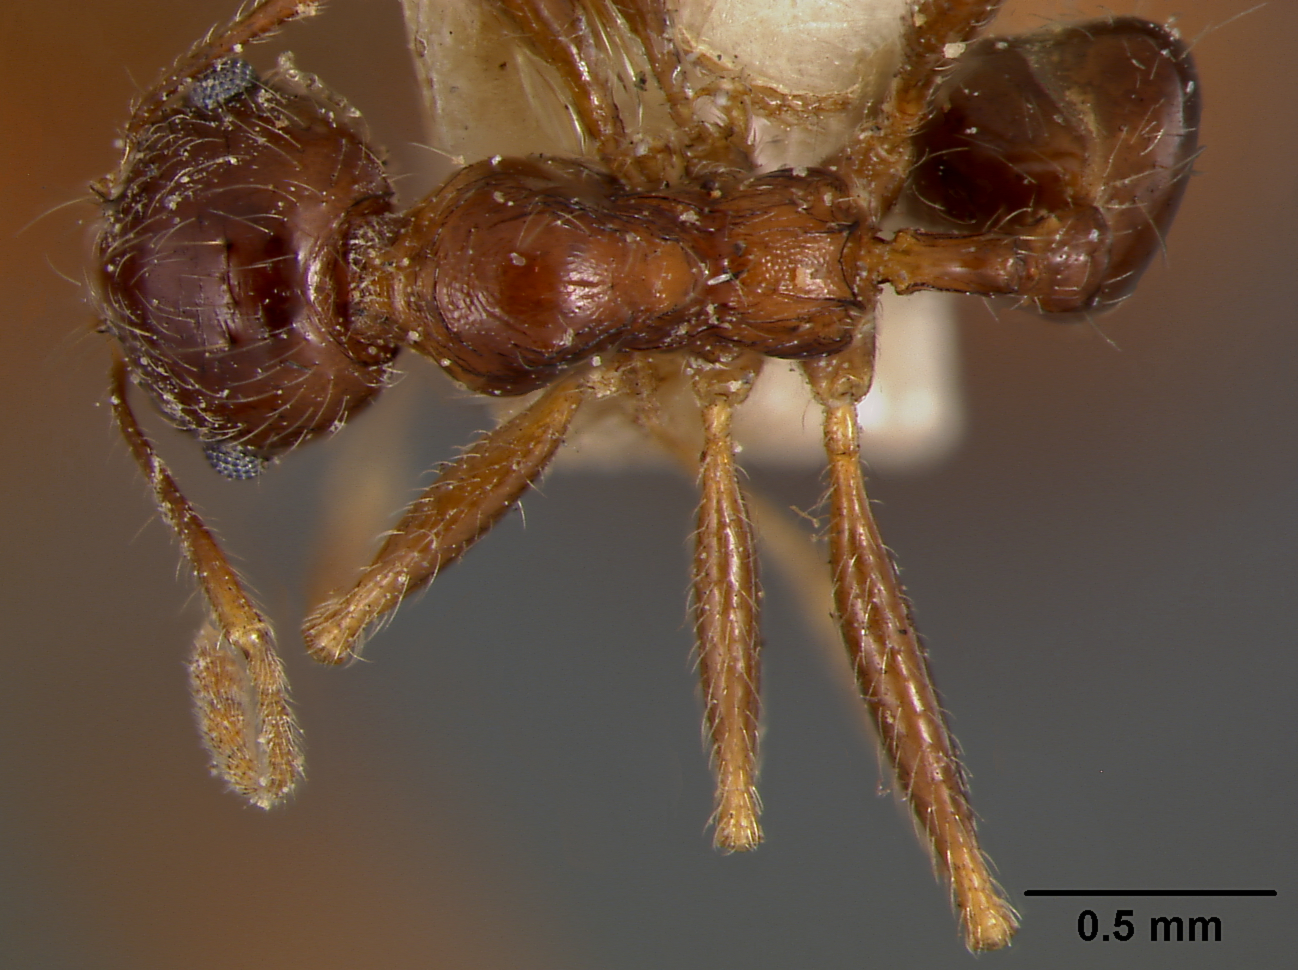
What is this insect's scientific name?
Pheidole saxicola
